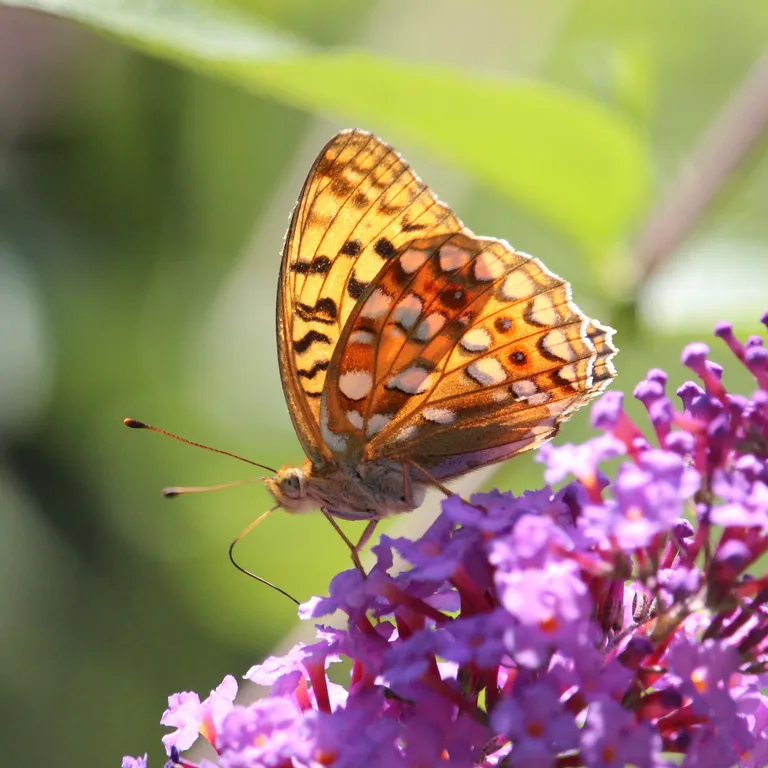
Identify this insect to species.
Fabriciana adippe
